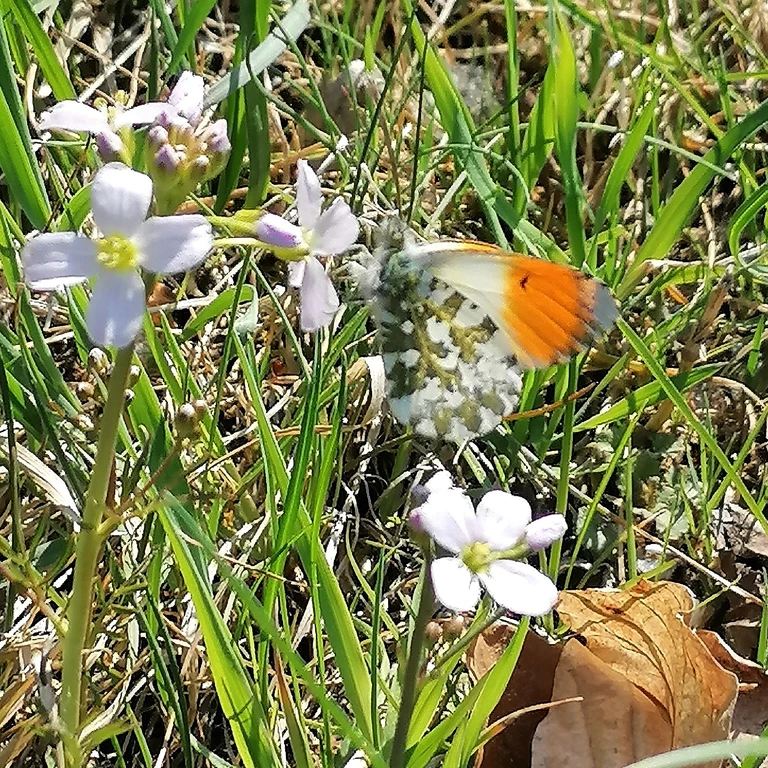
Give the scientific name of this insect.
Anthocharis cardamines
